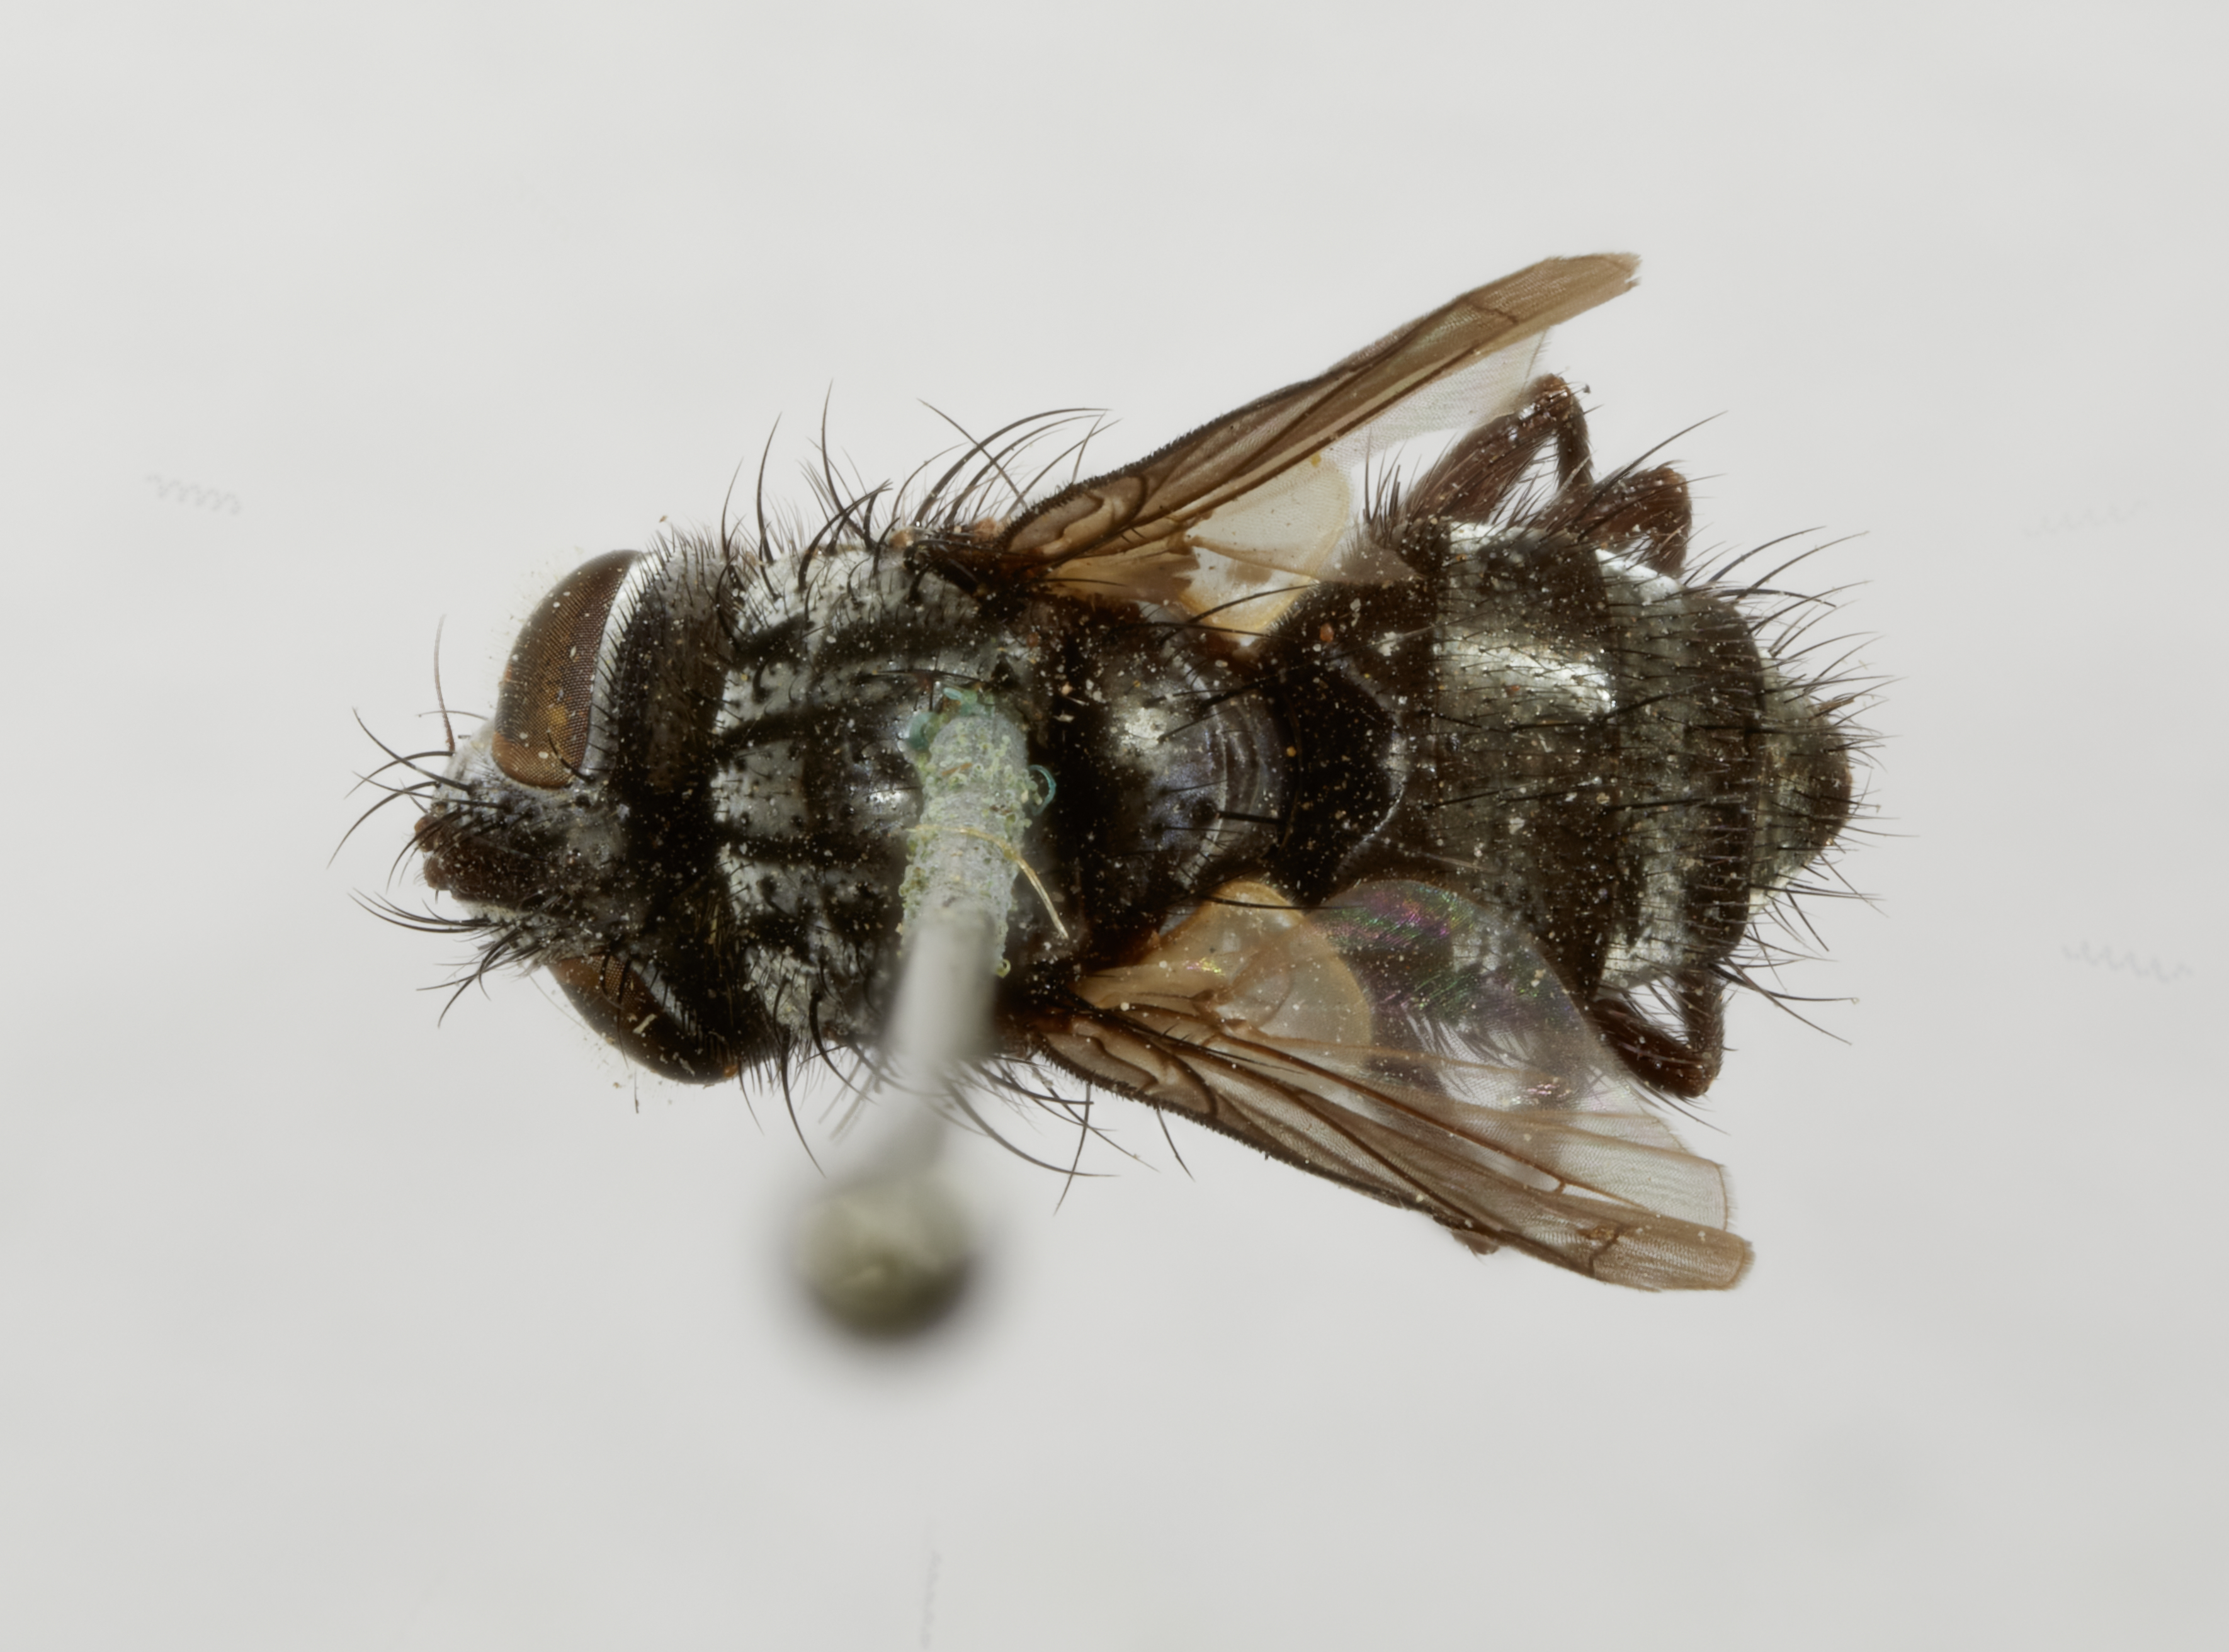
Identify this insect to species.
Apacheprospherysa orbitalis
